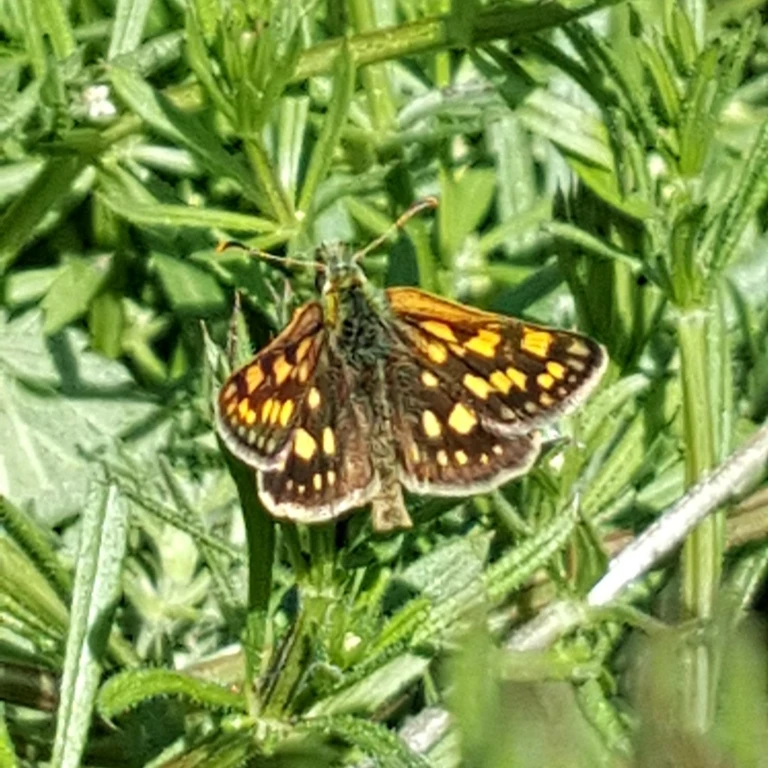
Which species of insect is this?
Carterocephalus palaemon
